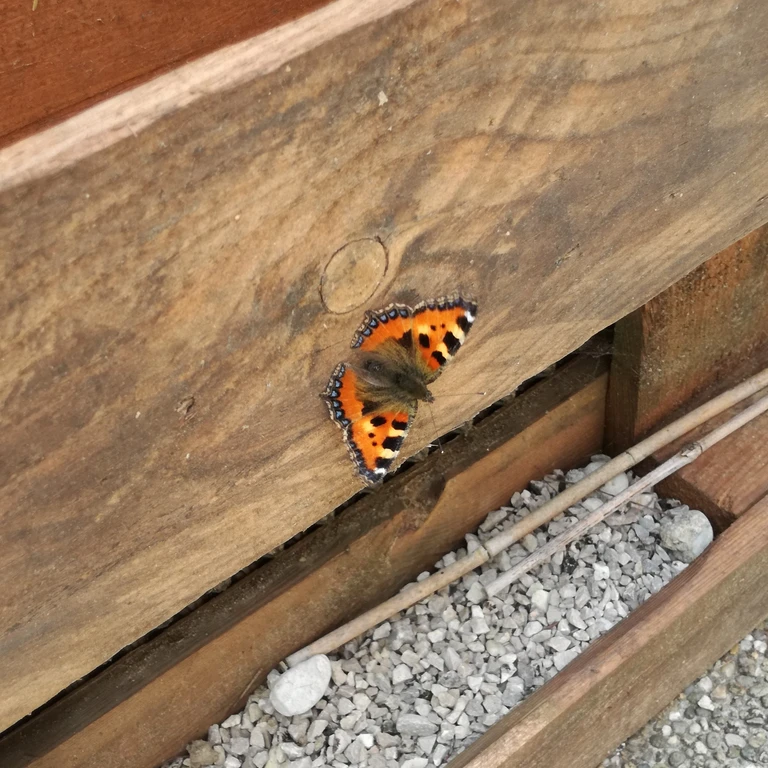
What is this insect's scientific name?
Aglais urticae
